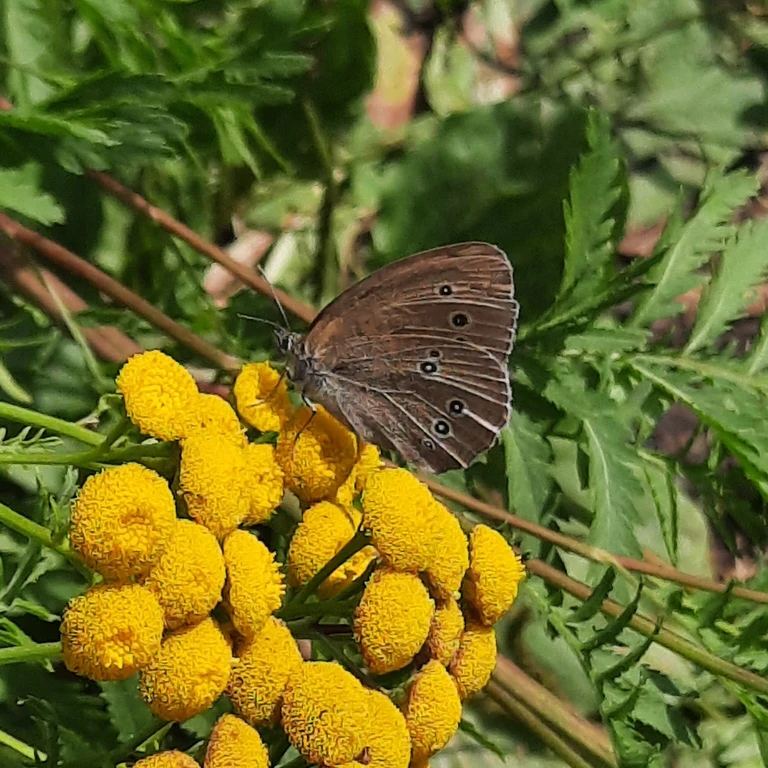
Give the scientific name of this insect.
Aphantopus hyperantus
